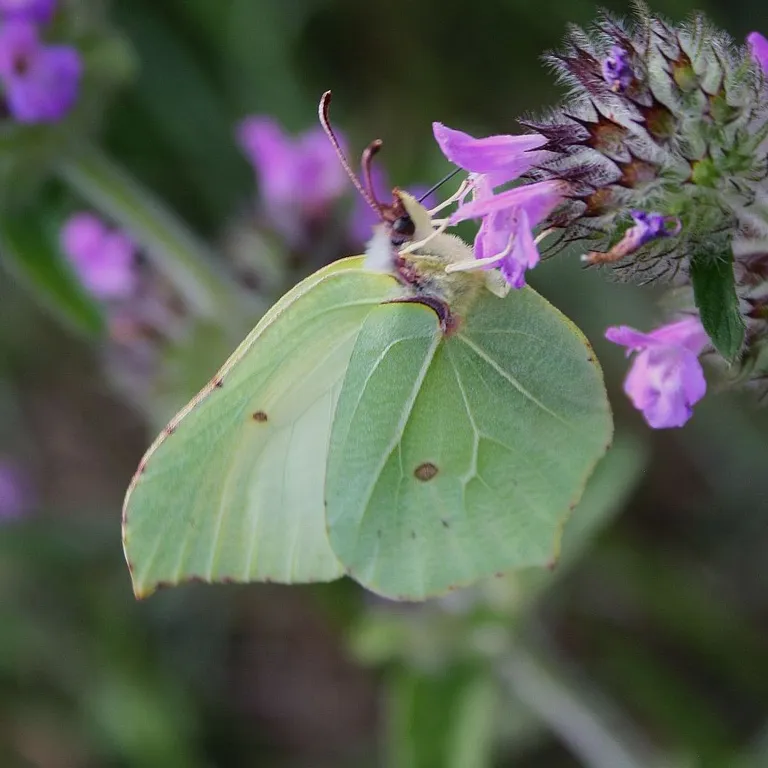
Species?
Gonepteryx rhamni
